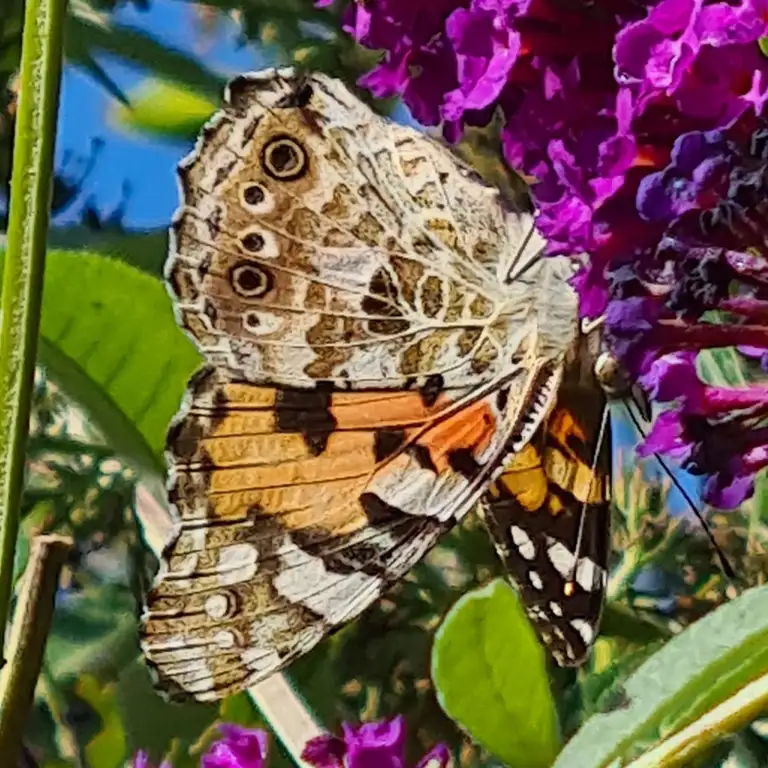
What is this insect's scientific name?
Vanessa cardui
